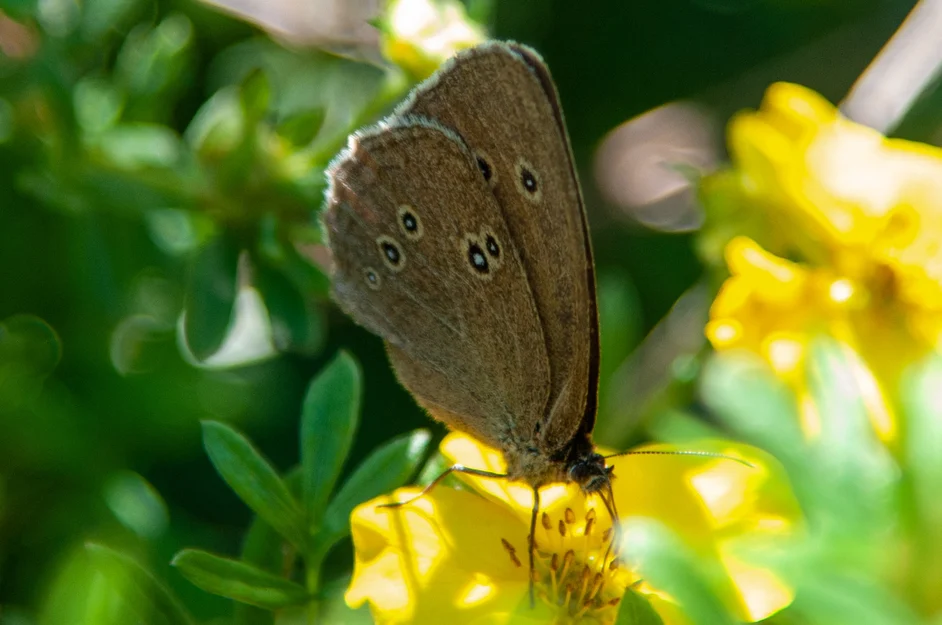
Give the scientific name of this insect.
Aphantopus hyperantus
